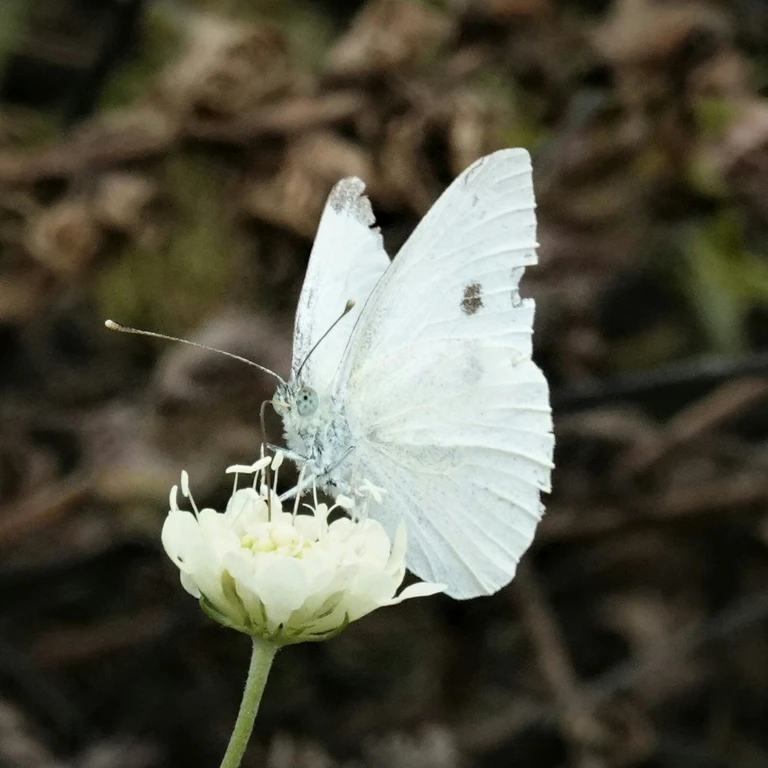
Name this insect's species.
Pieris rapae
